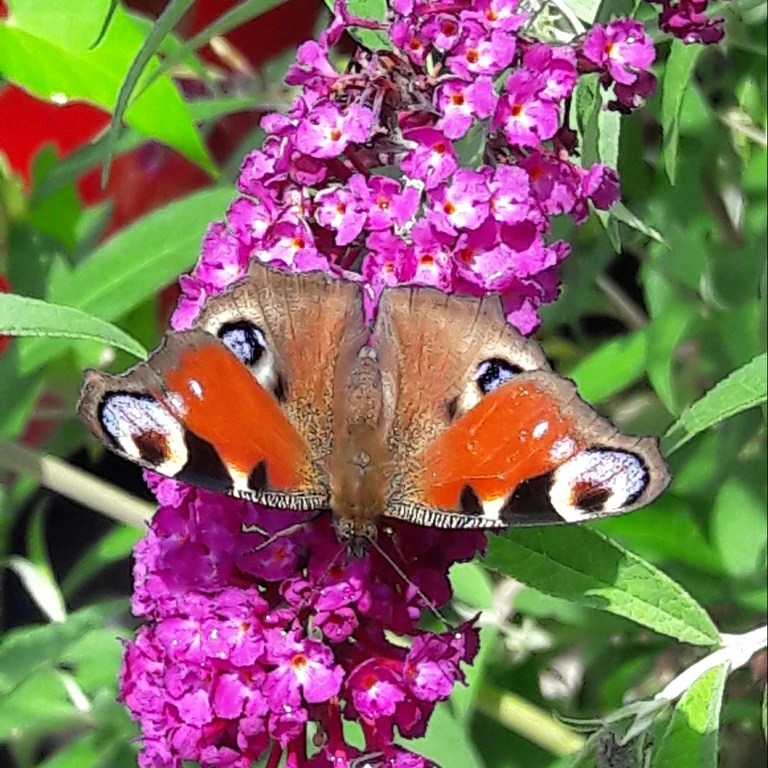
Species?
Aglais io
